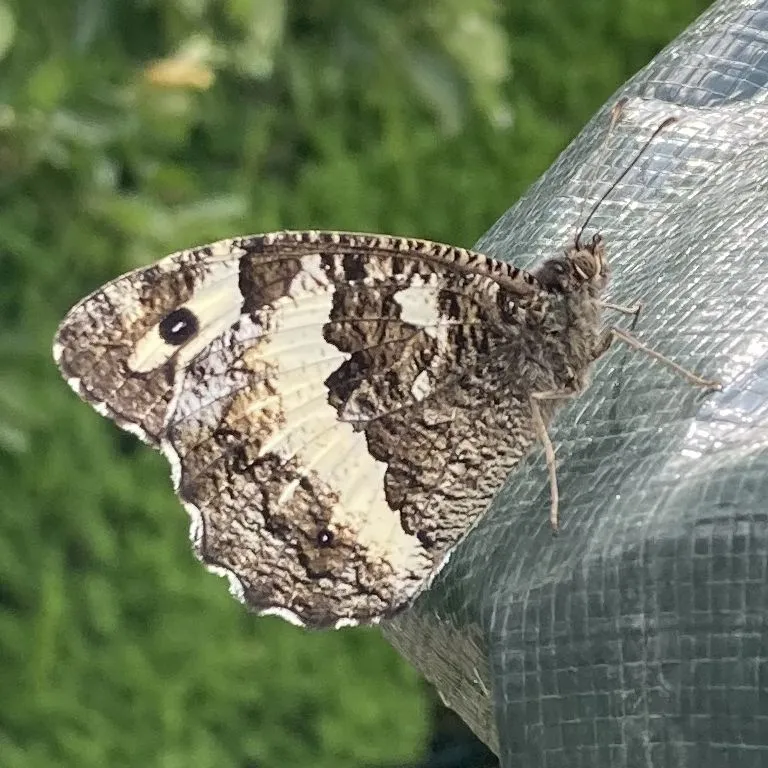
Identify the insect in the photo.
Brintesia circe
